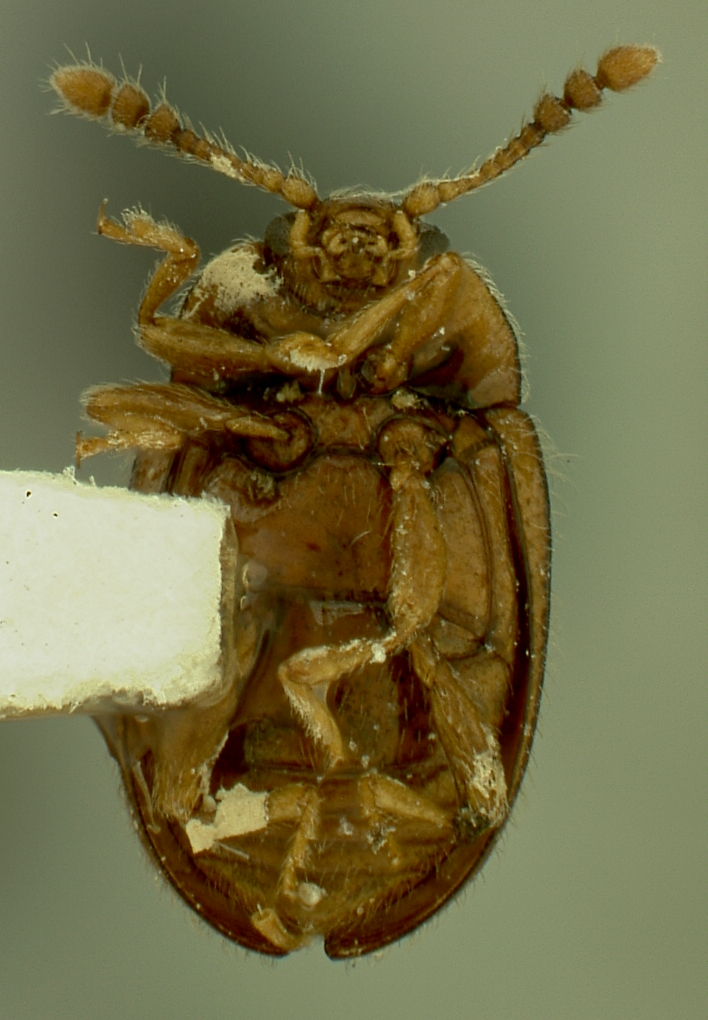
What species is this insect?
Stenotarsus politus
